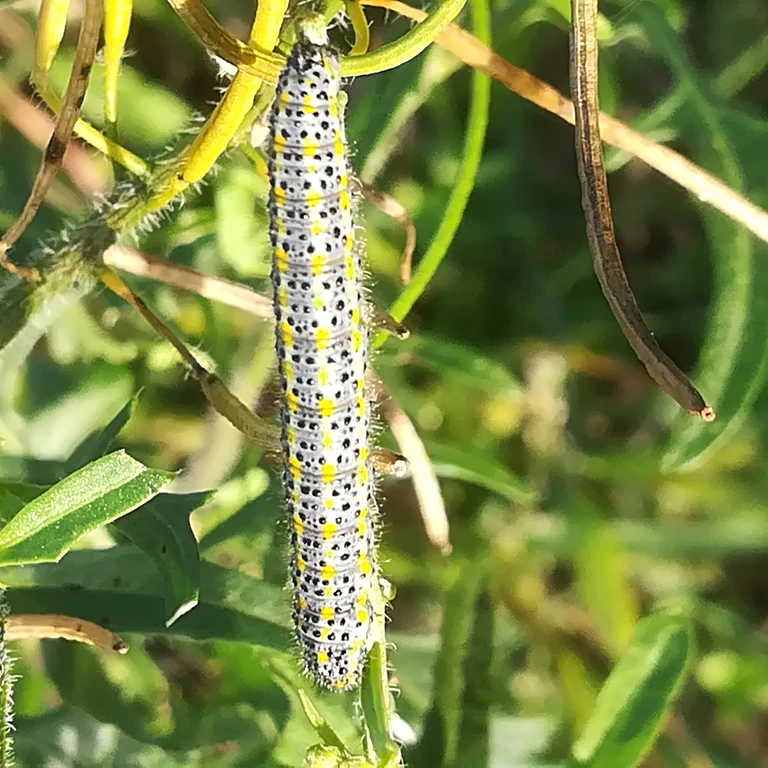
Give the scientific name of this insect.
Pontia edusa
